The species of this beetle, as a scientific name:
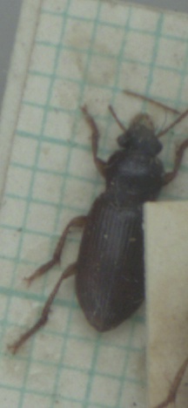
Ophonus puncticeps
